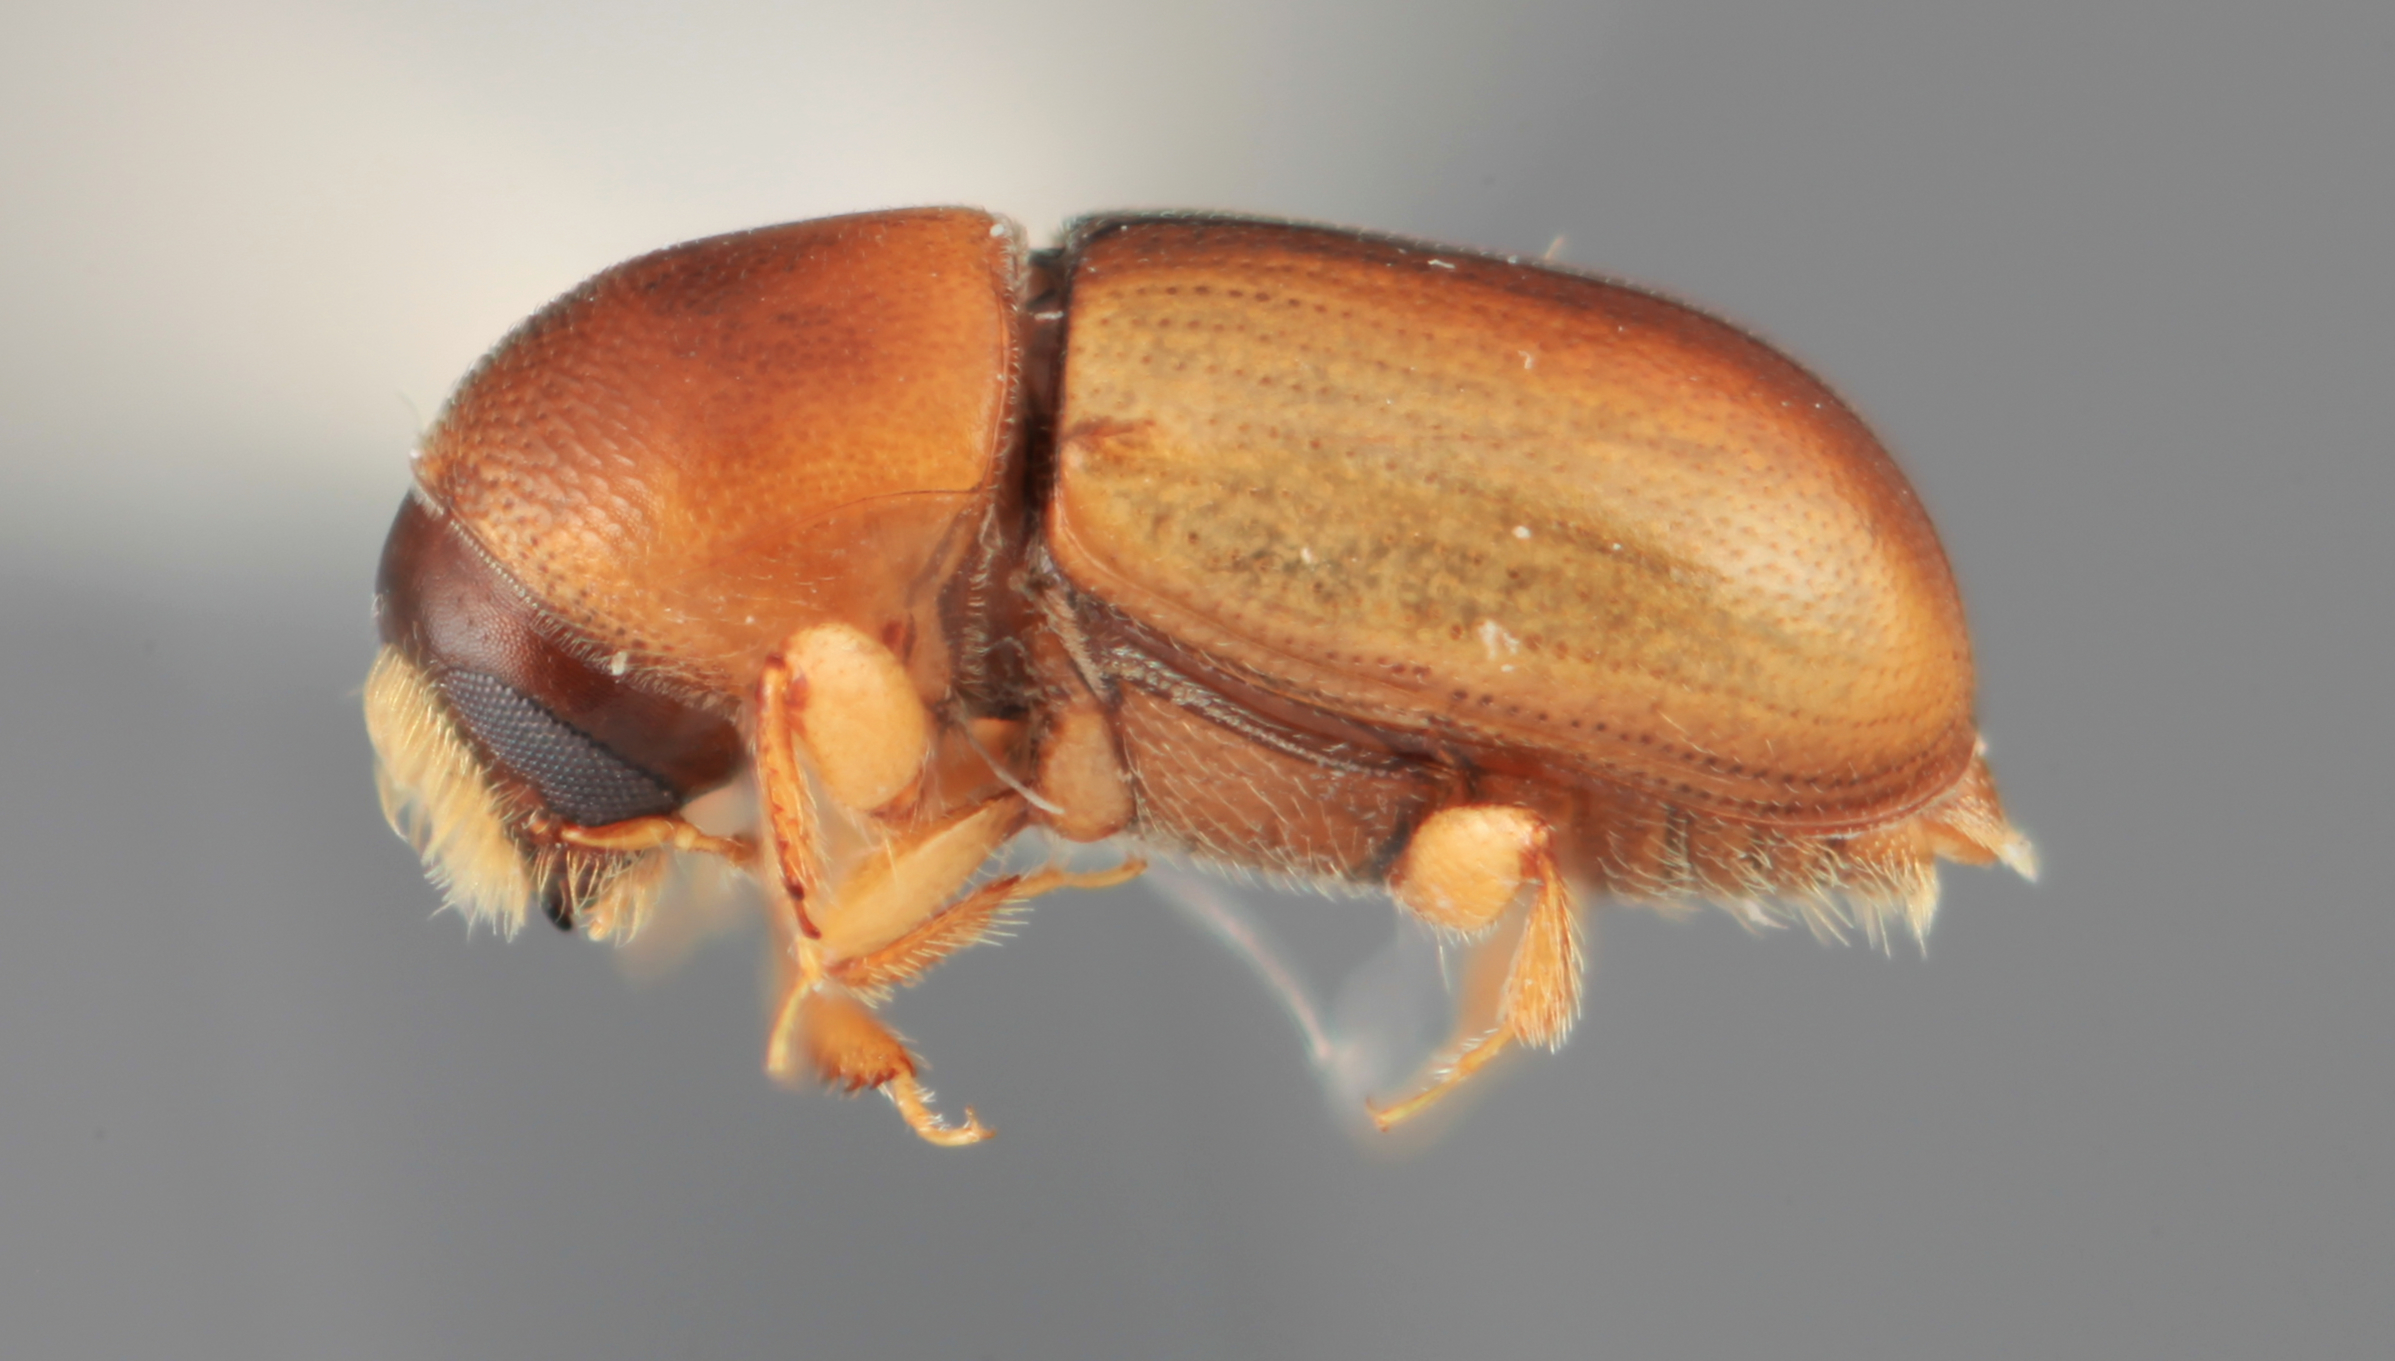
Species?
Scolytodes genialis
